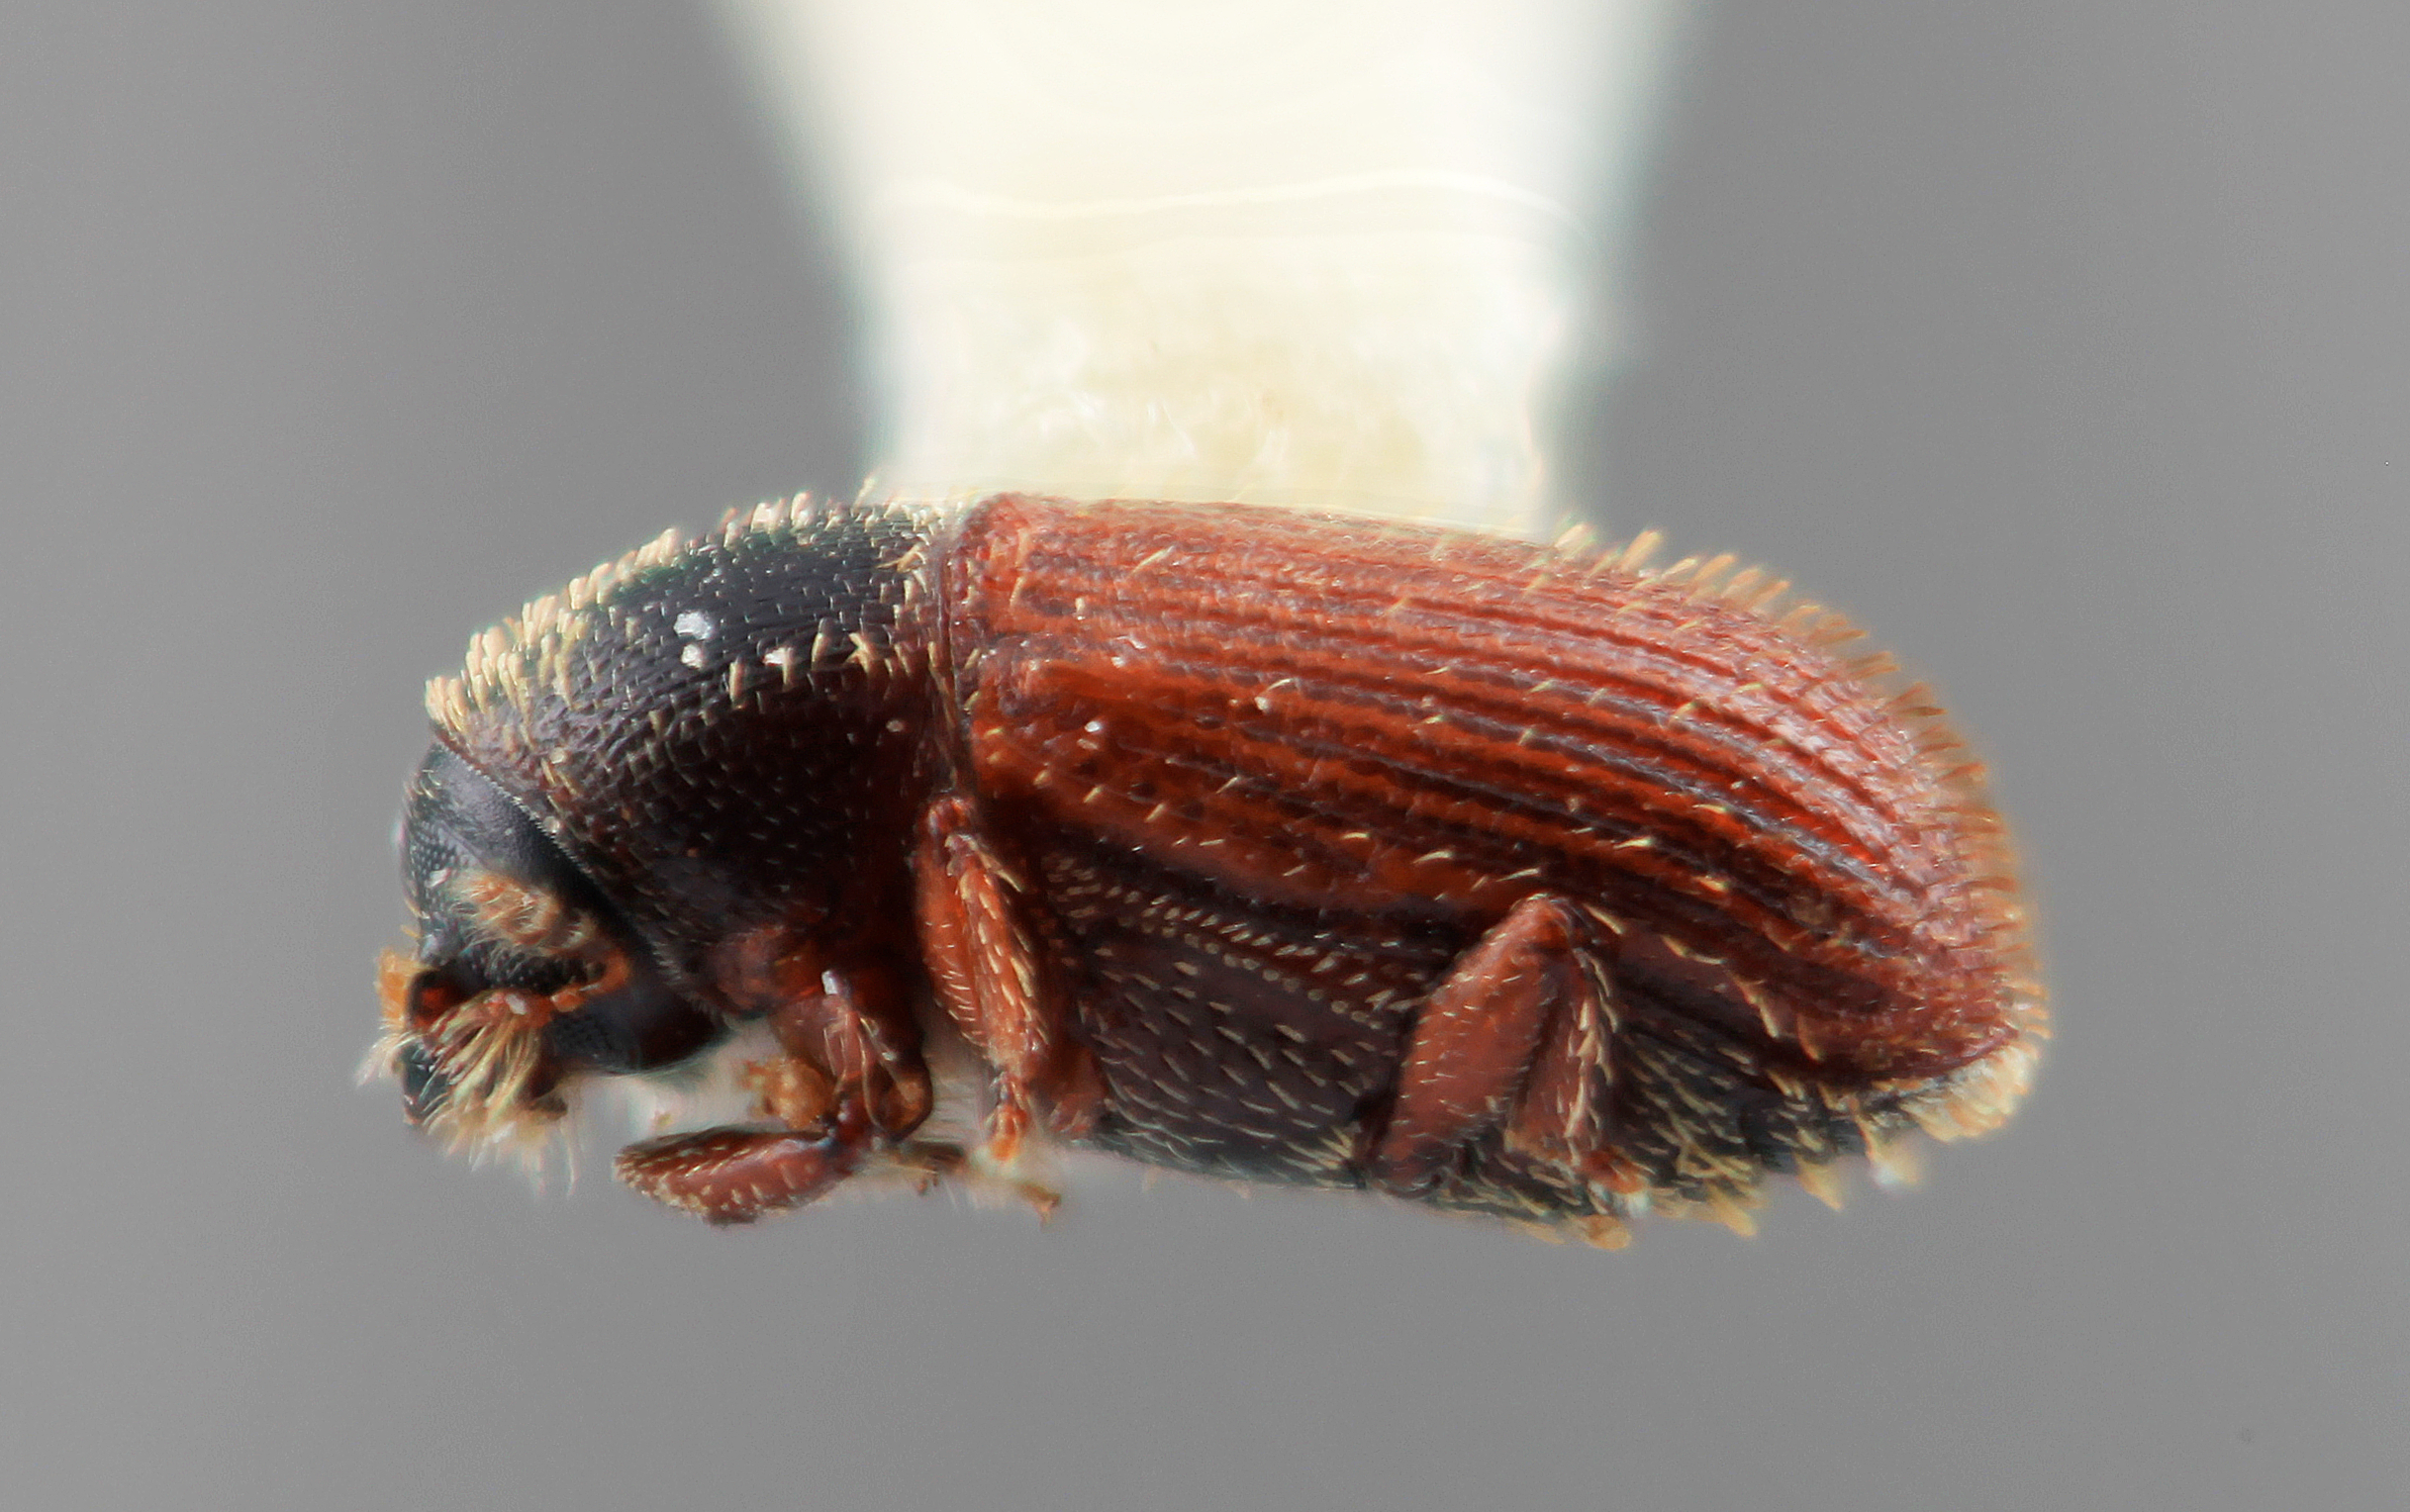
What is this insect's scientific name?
Cnesinus foratus
